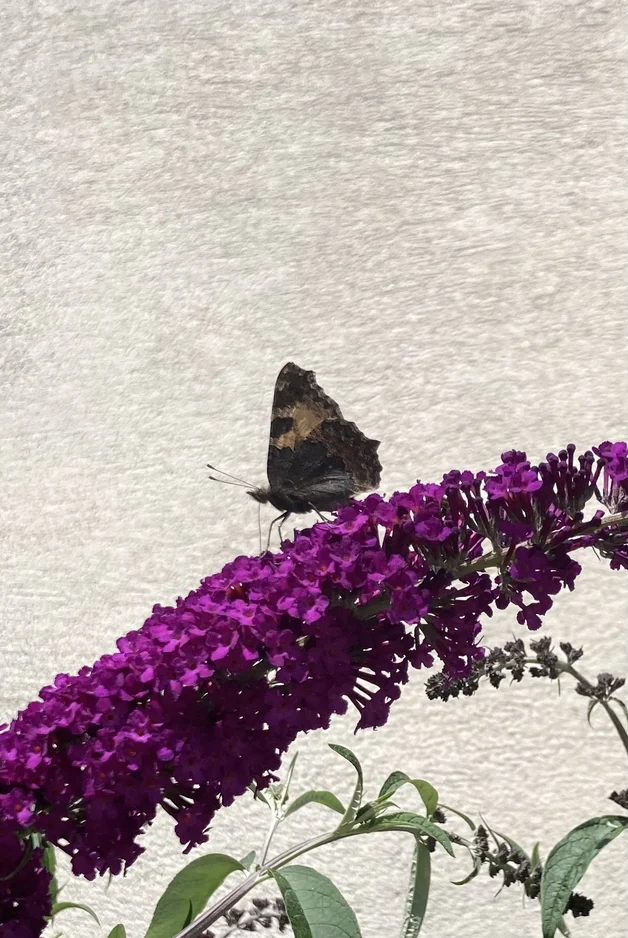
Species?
Aglais urticae
